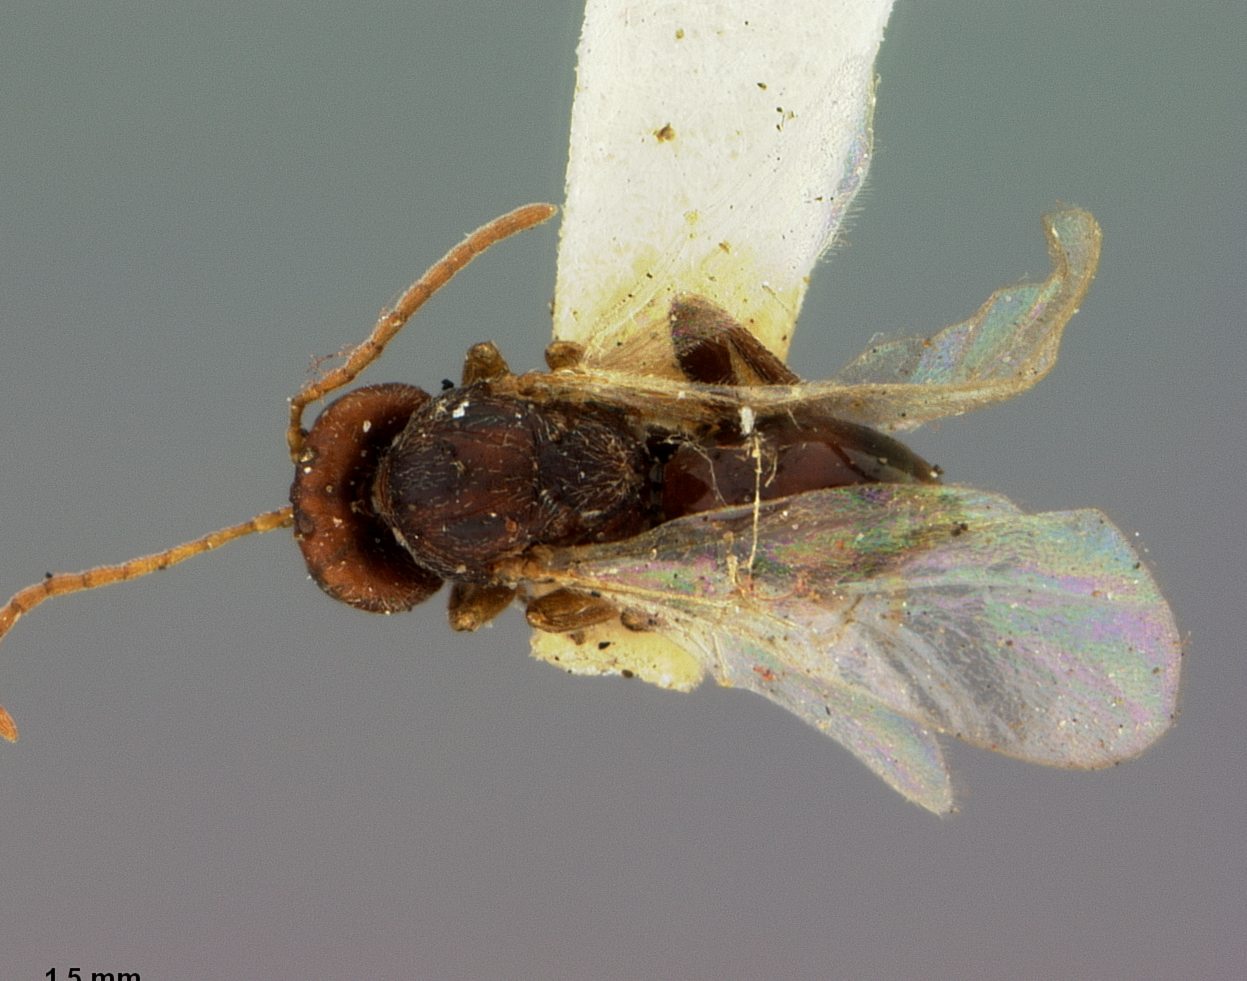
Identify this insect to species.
Callirhytis quinqueseptum
